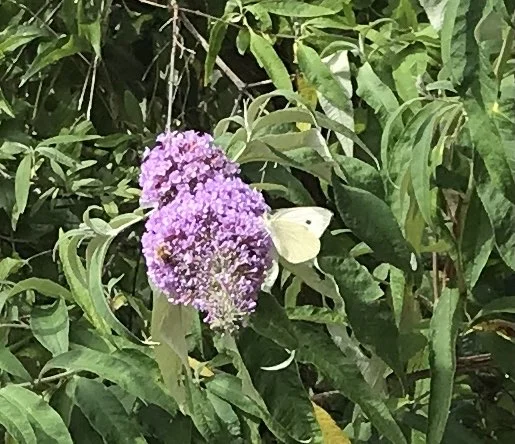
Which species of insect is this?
Pieris brassicae
